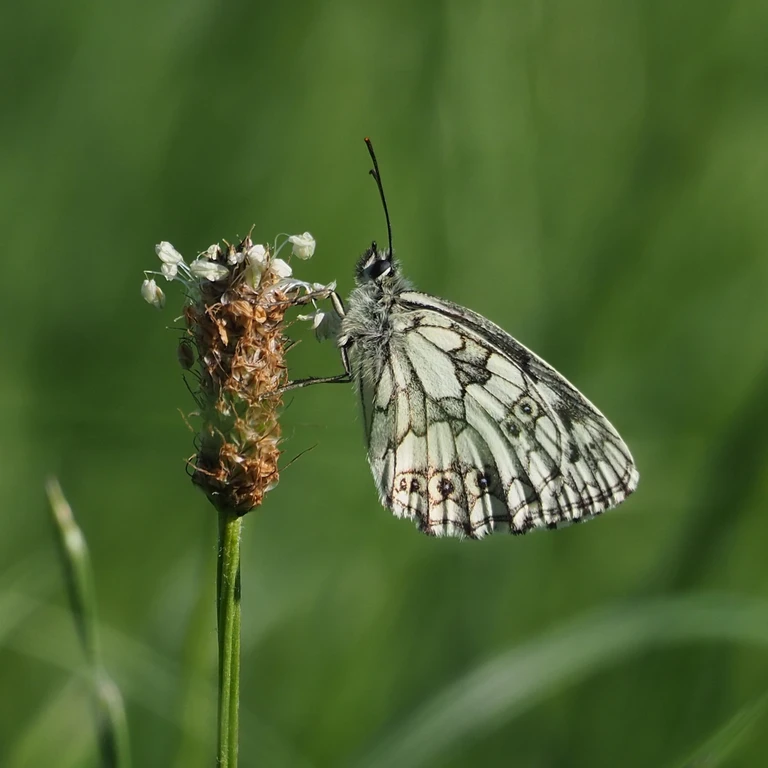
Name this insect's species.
Melanargia galathea
